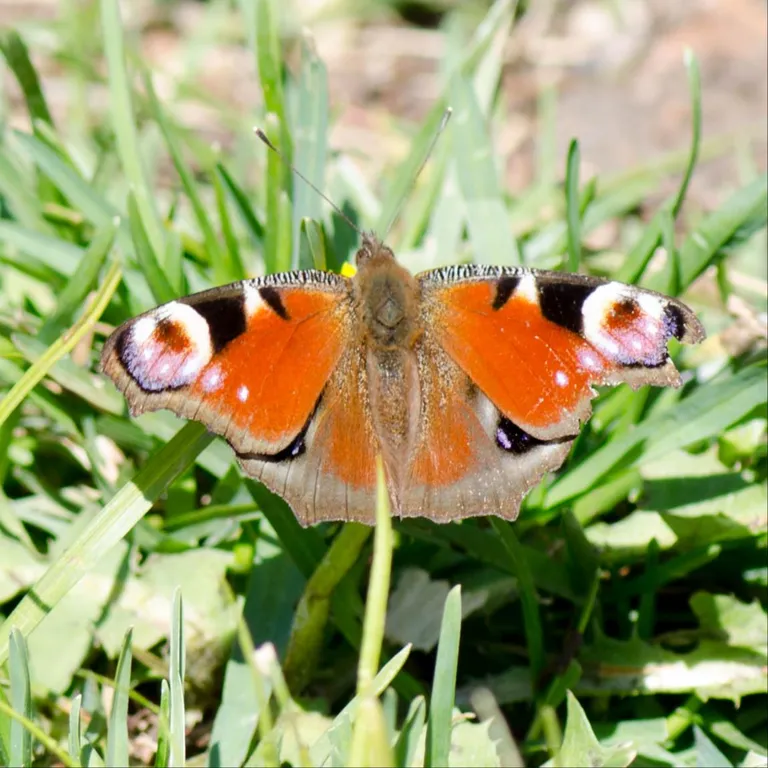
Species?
Aglais io
